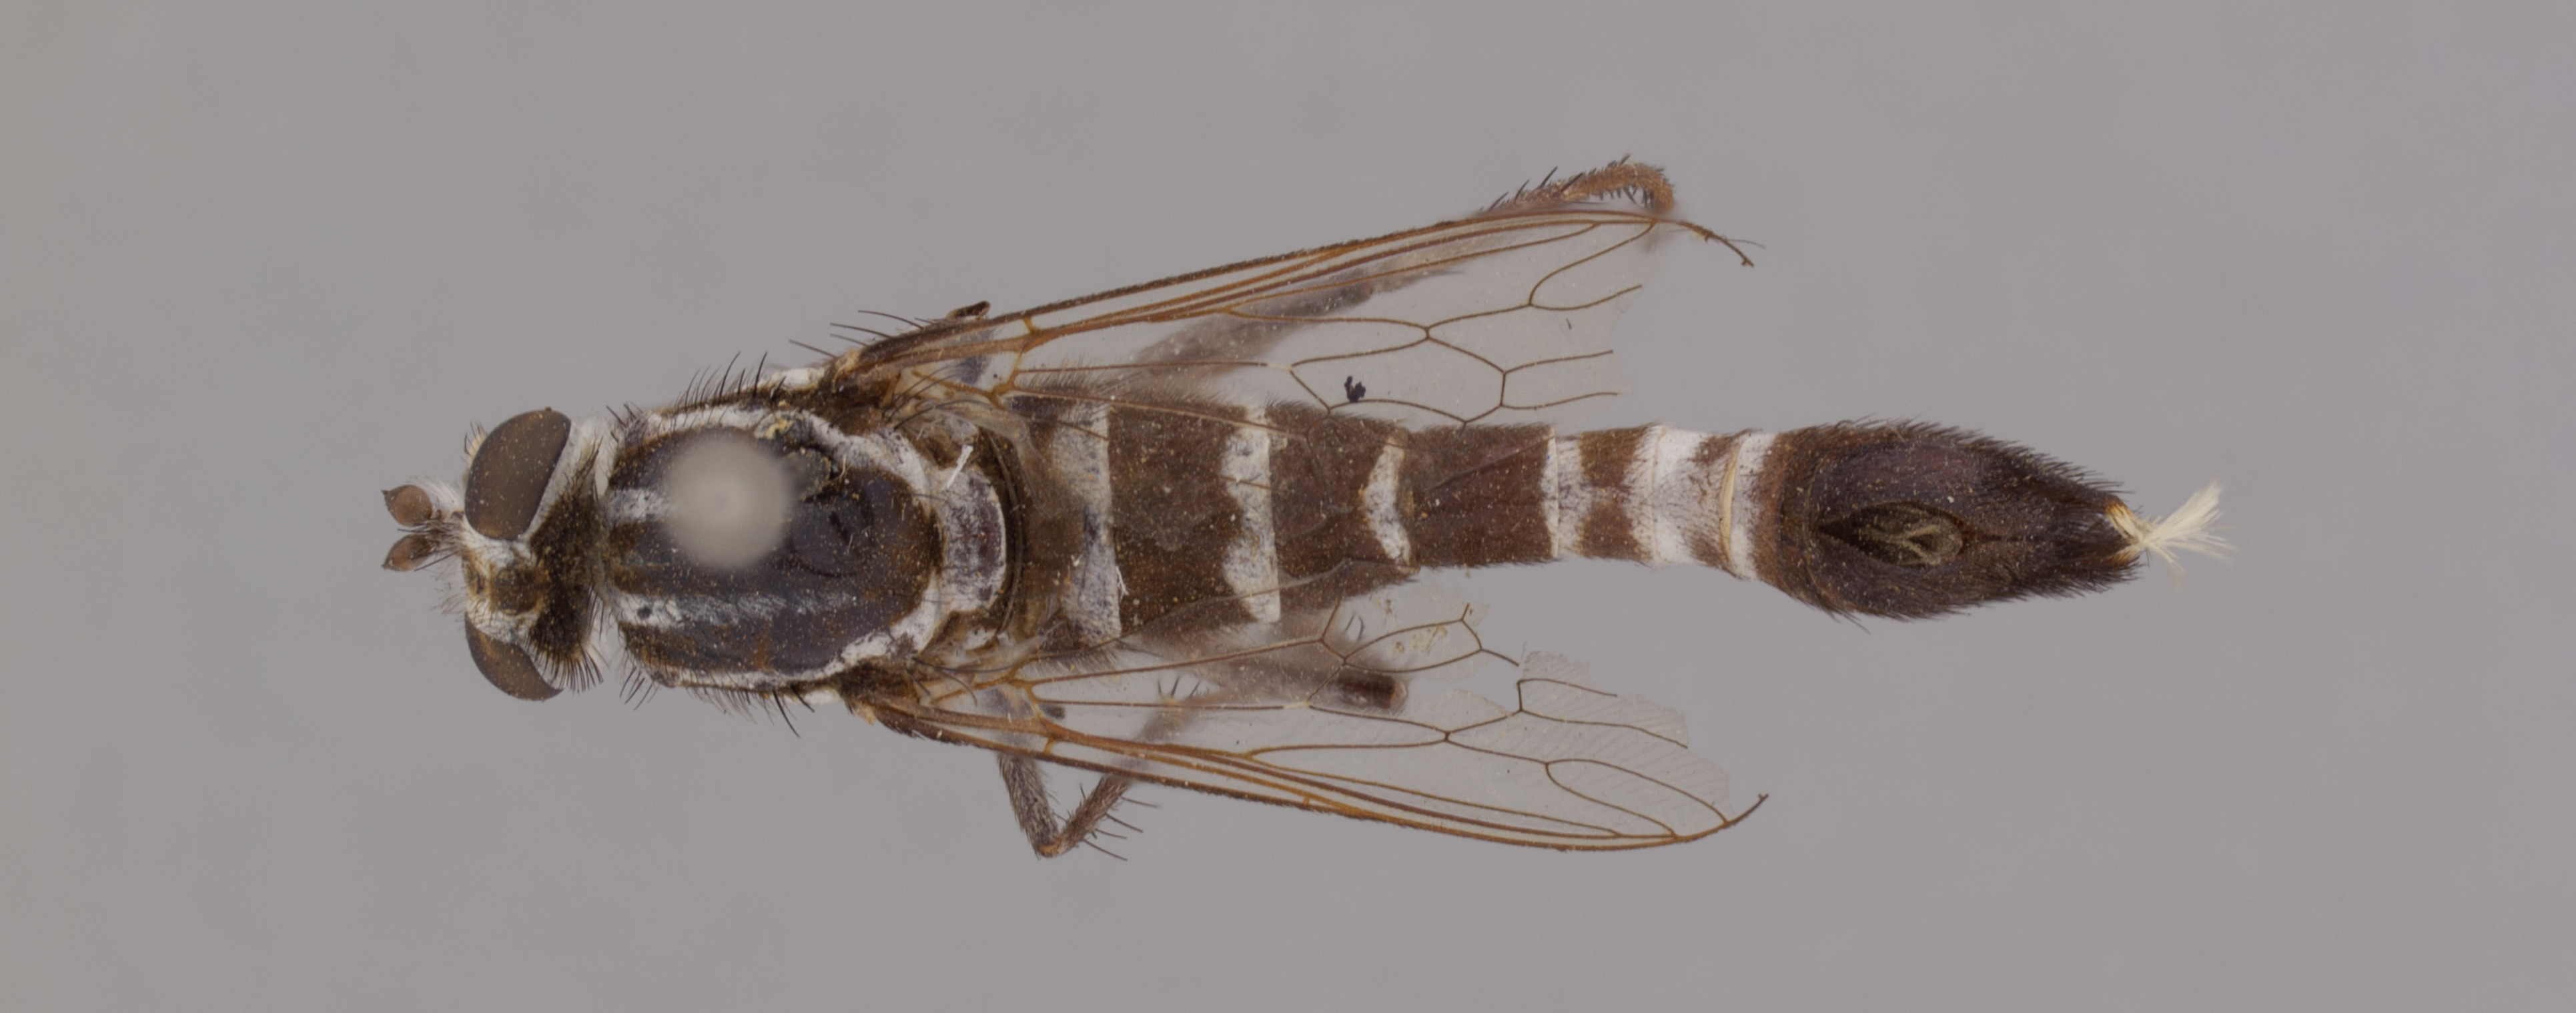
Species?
Apiocera braunsi
